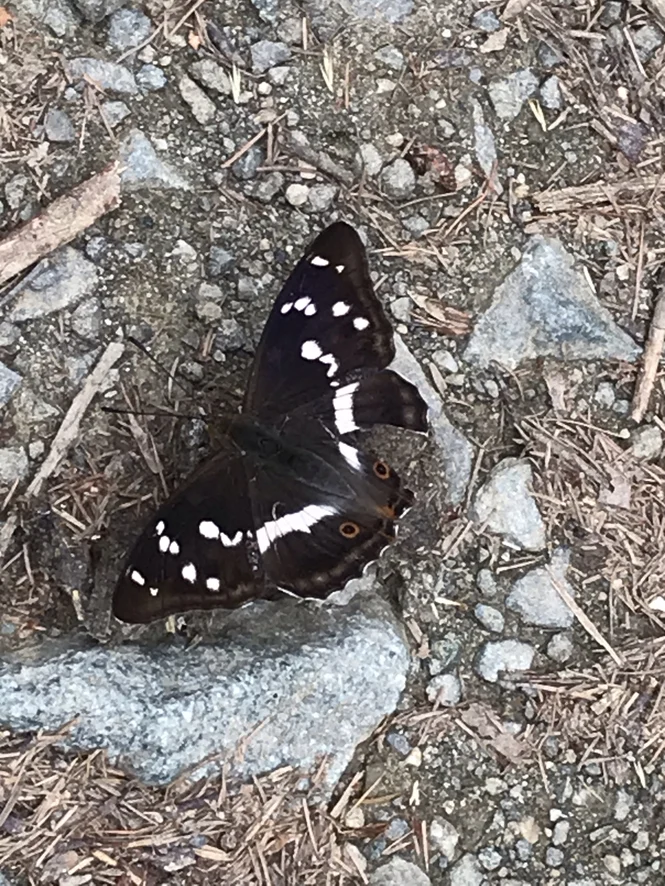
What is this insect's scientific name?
Apatura iris
